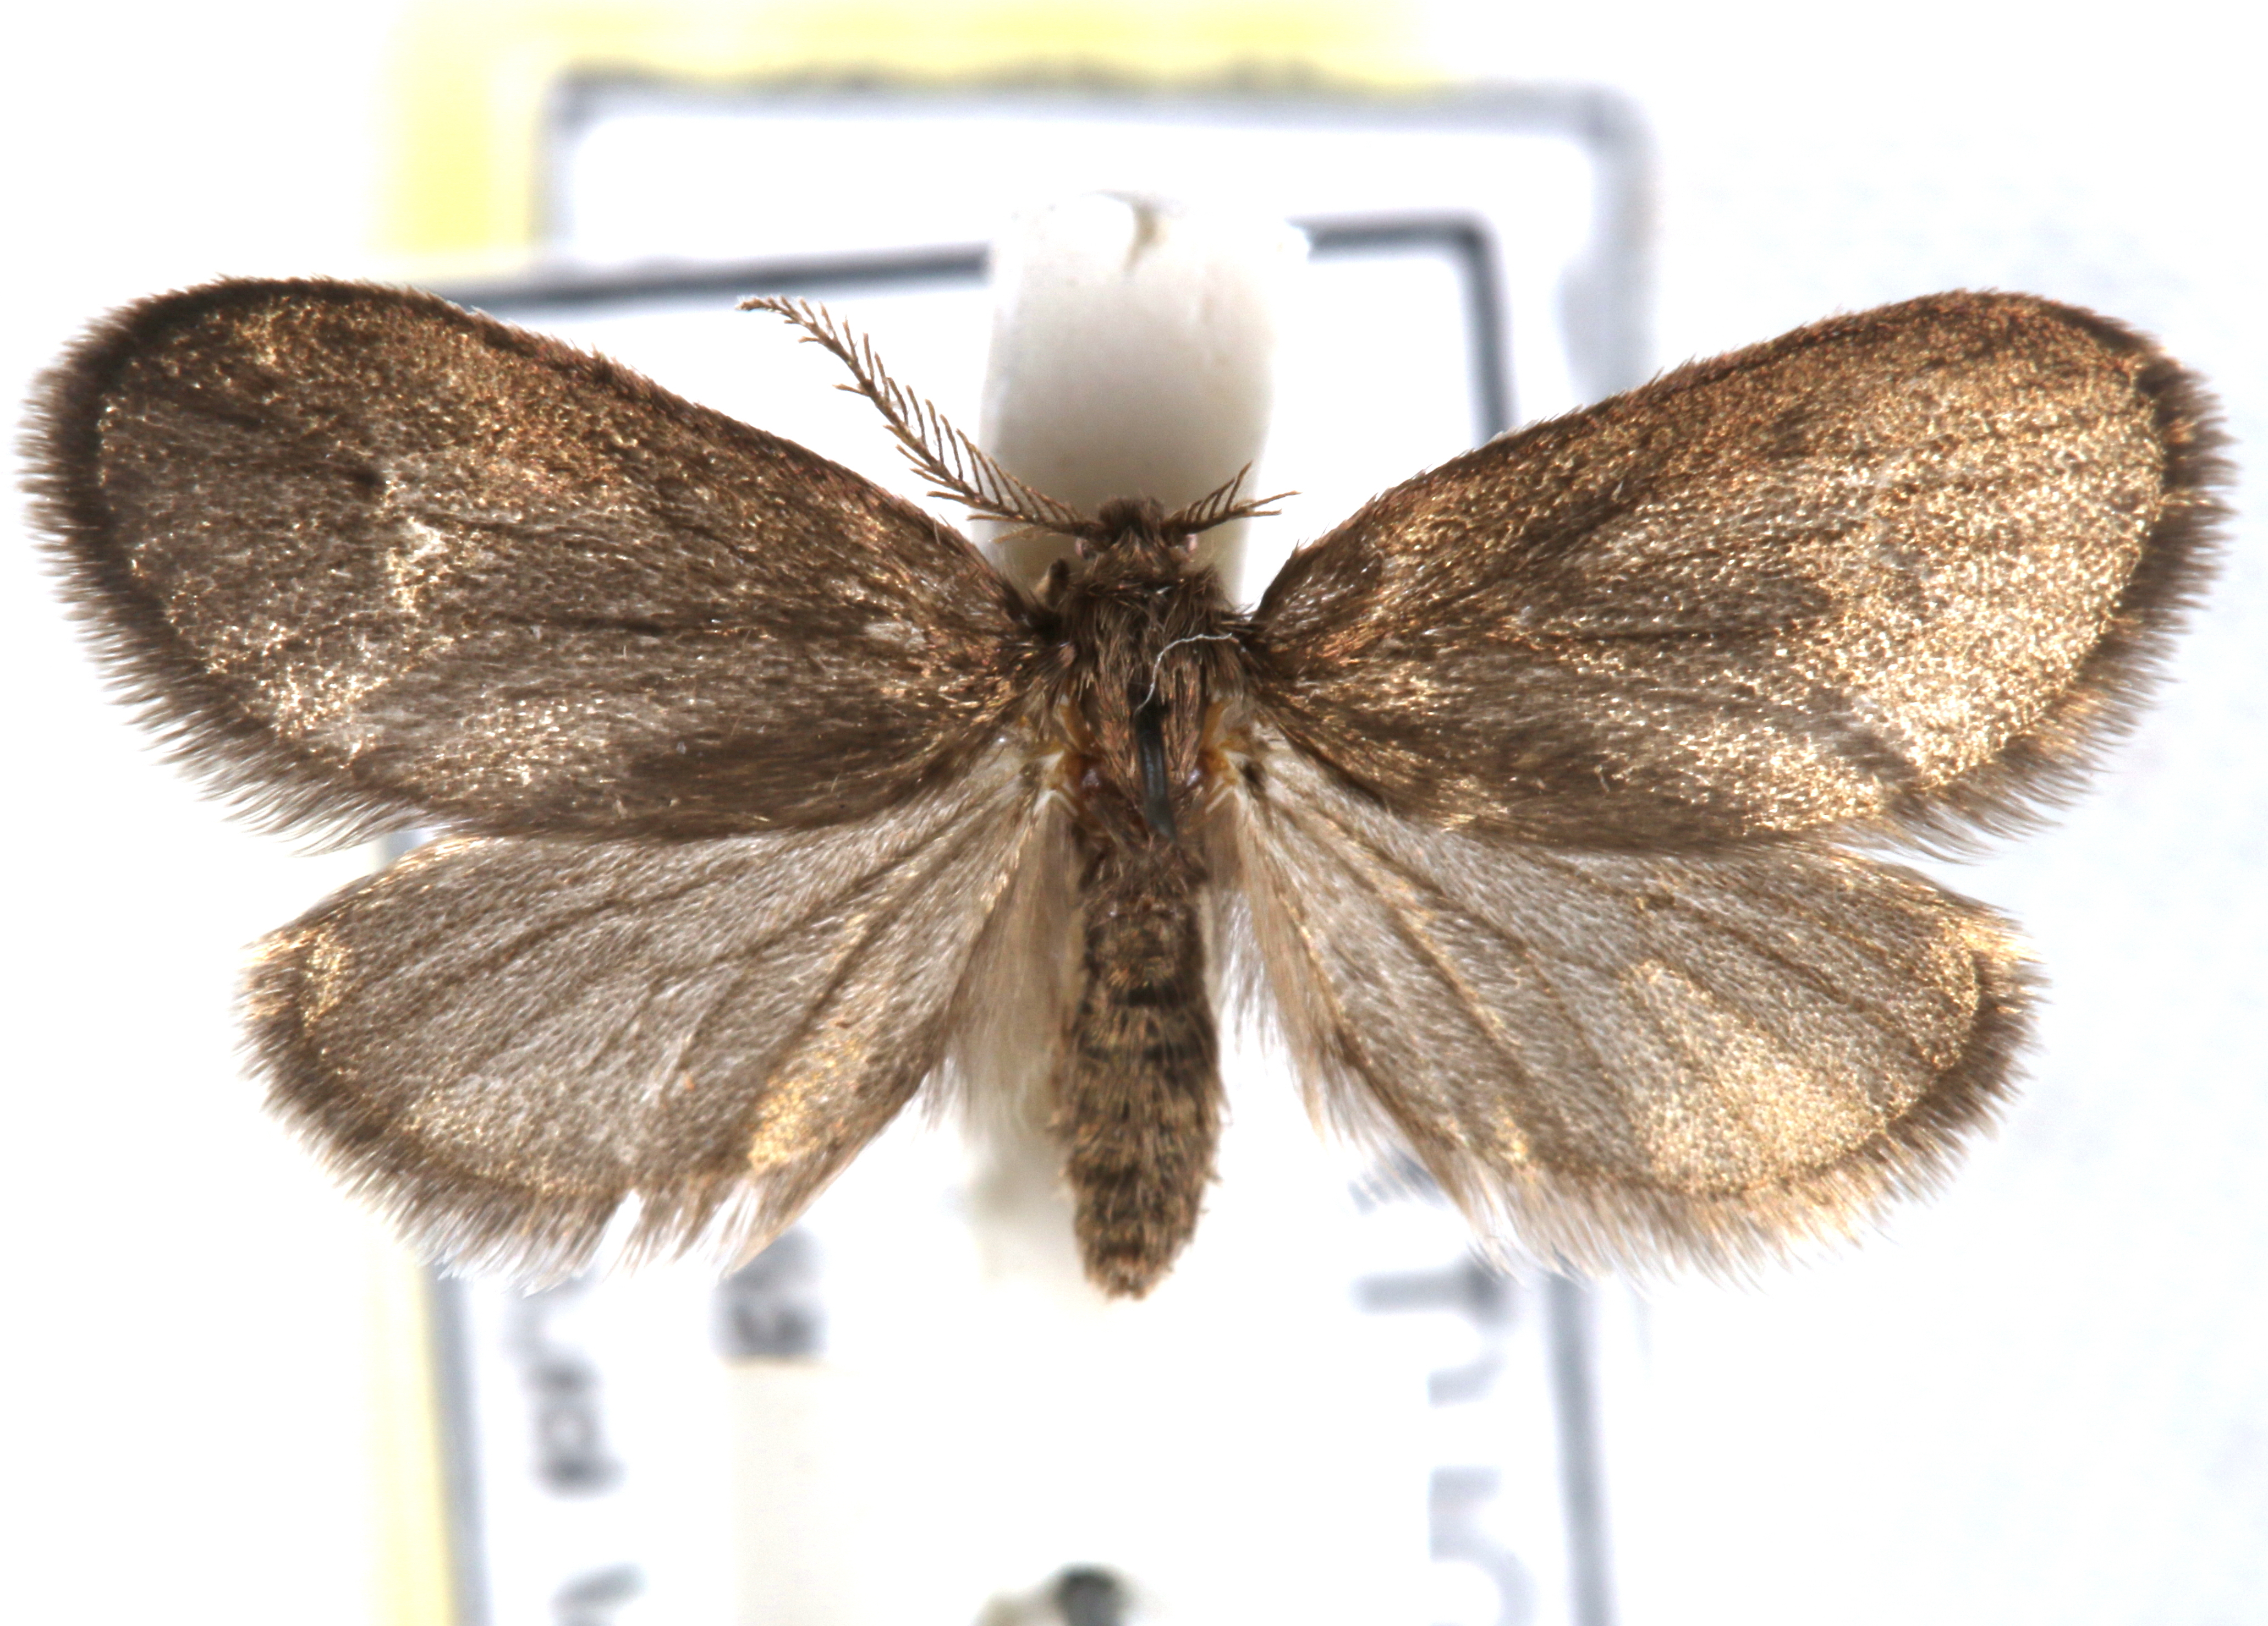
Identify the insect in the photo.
Psyche crassiorella
